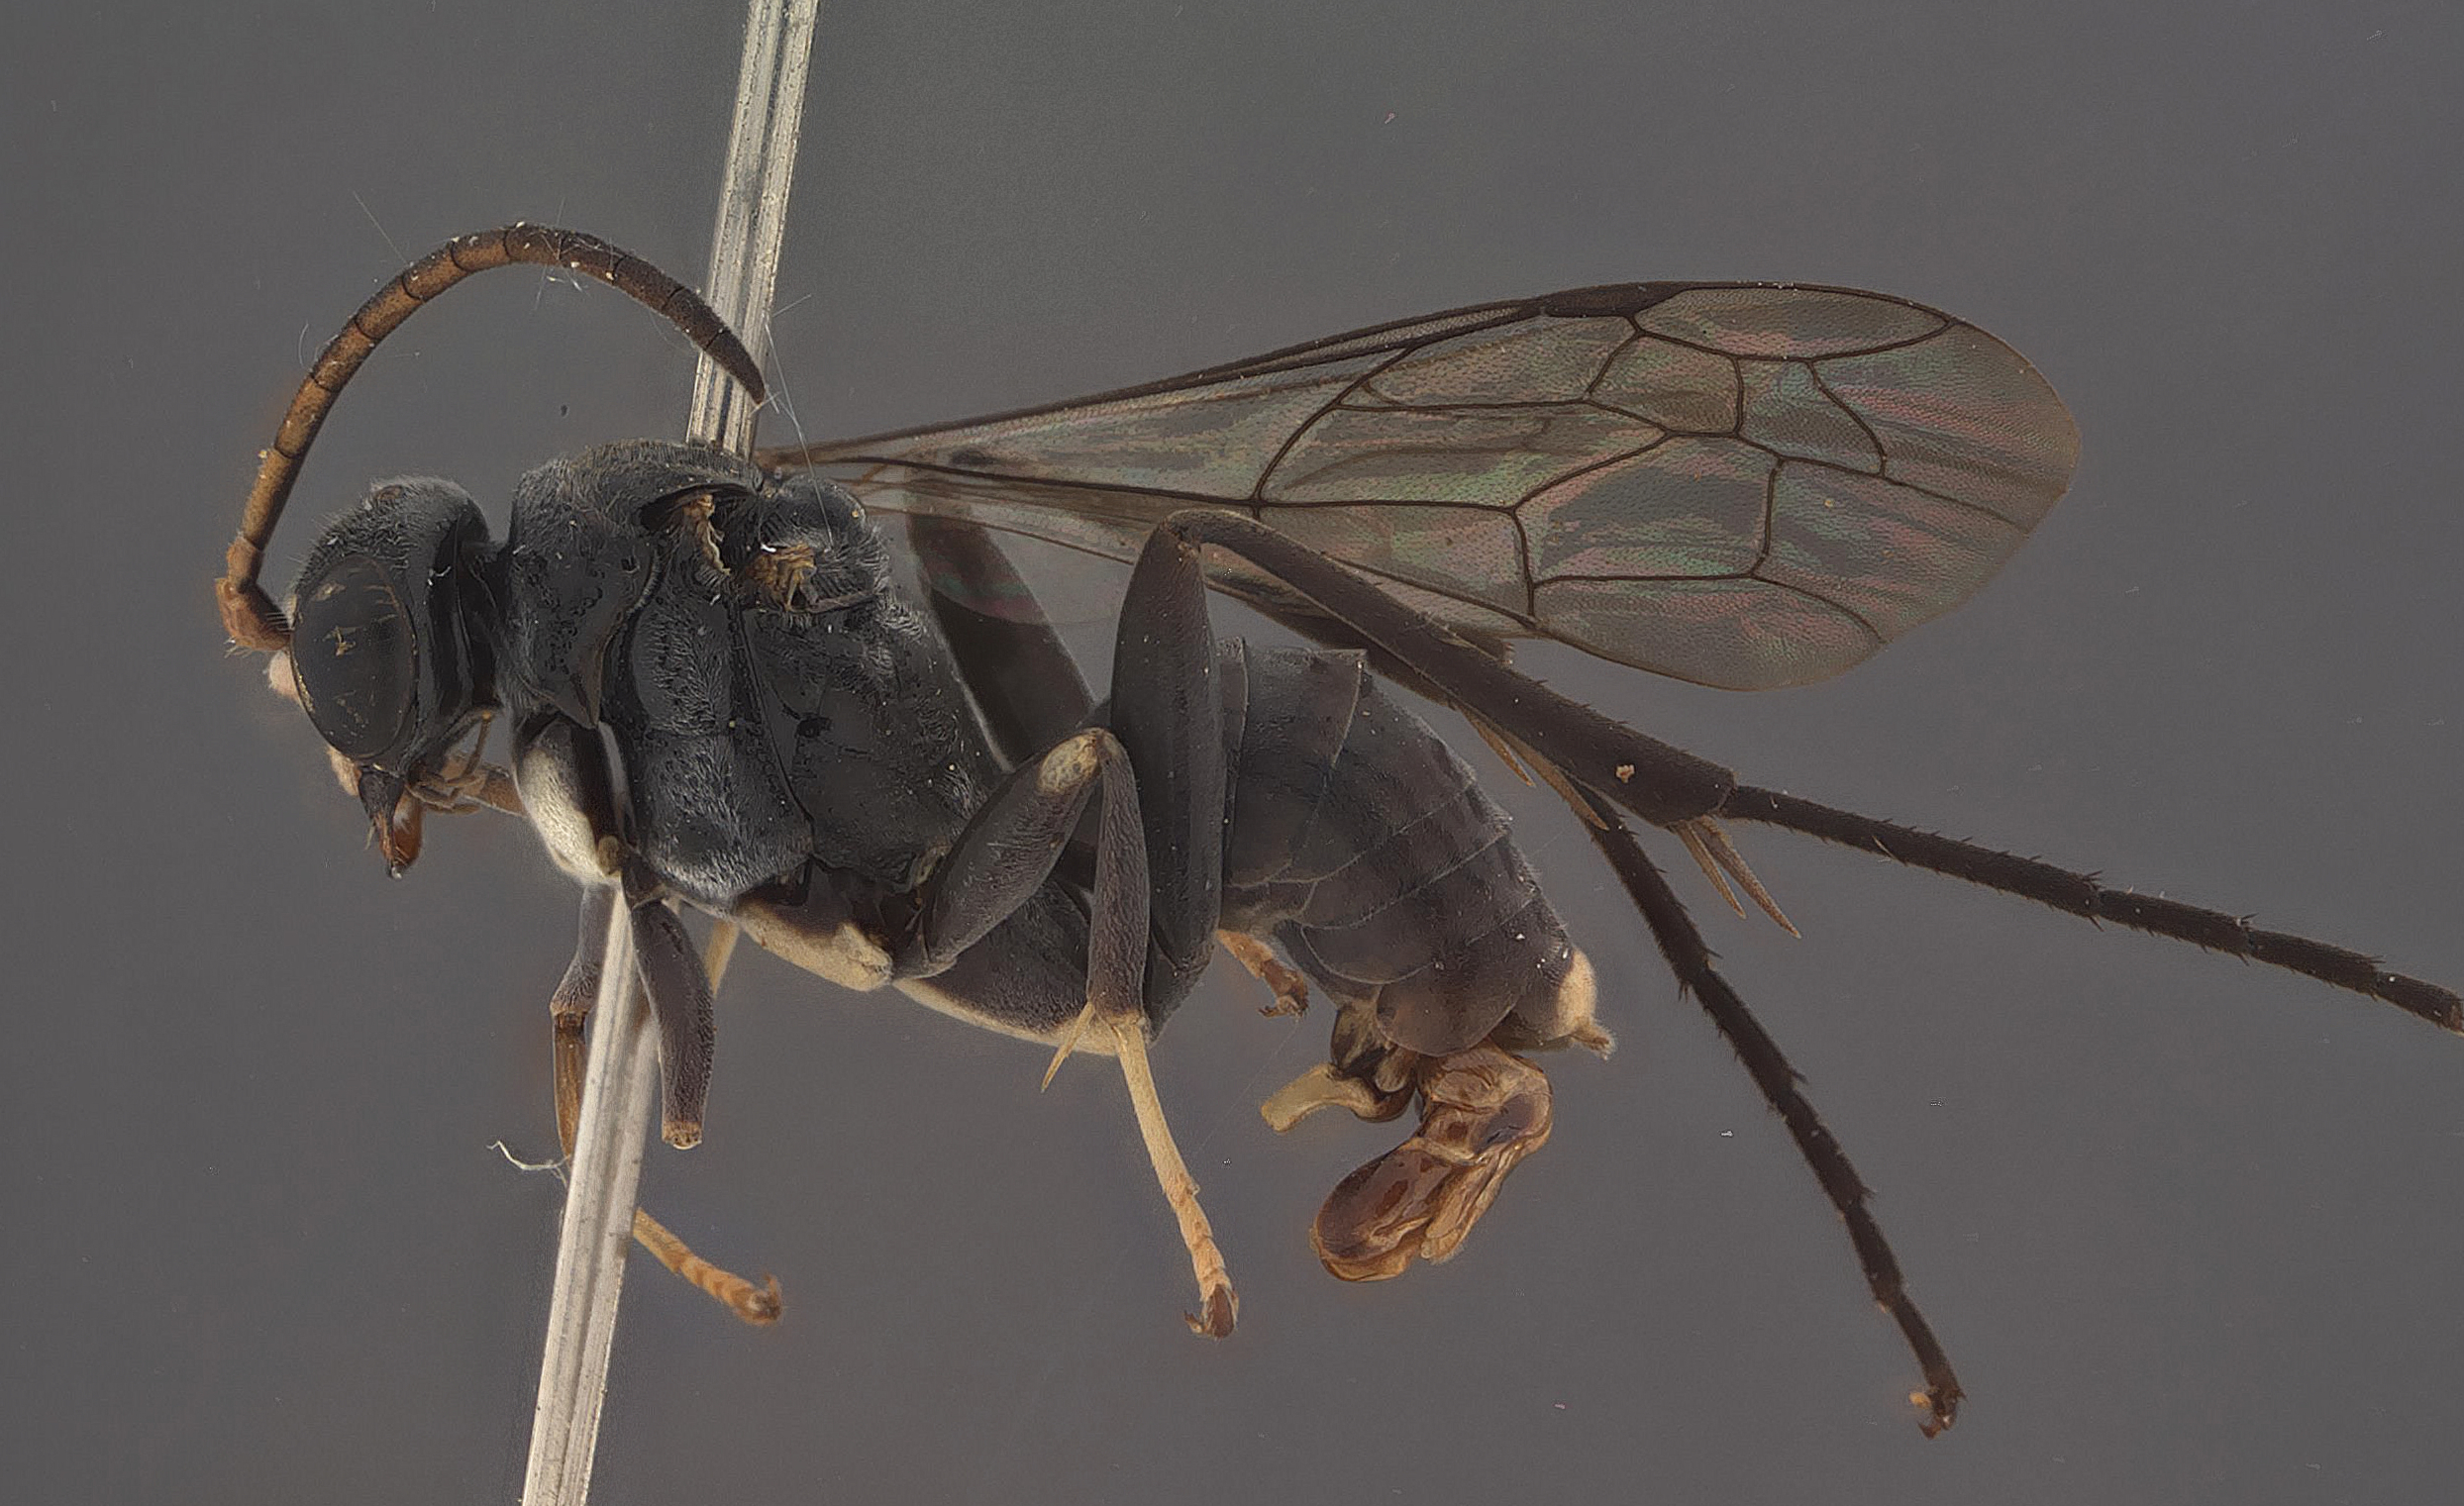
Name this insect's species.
Ceropales pygmaeus
